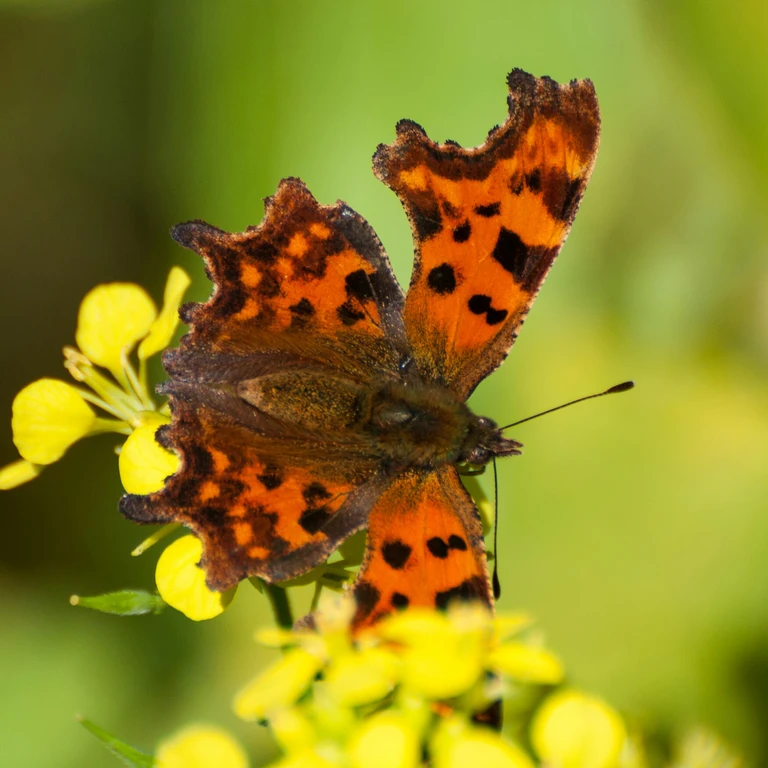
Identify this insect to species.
Polygonia c-album
